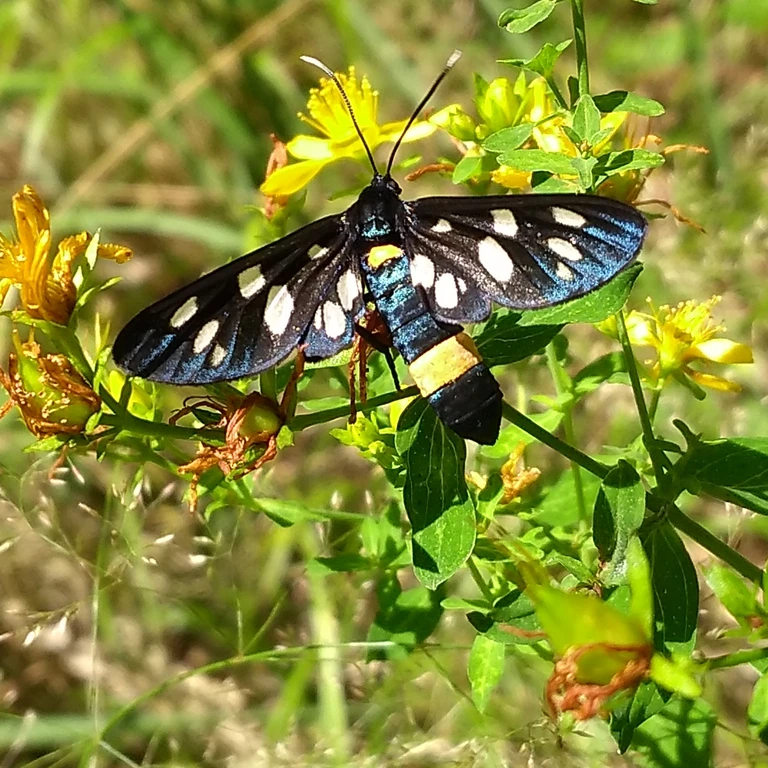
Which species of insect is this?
Amata phegea
